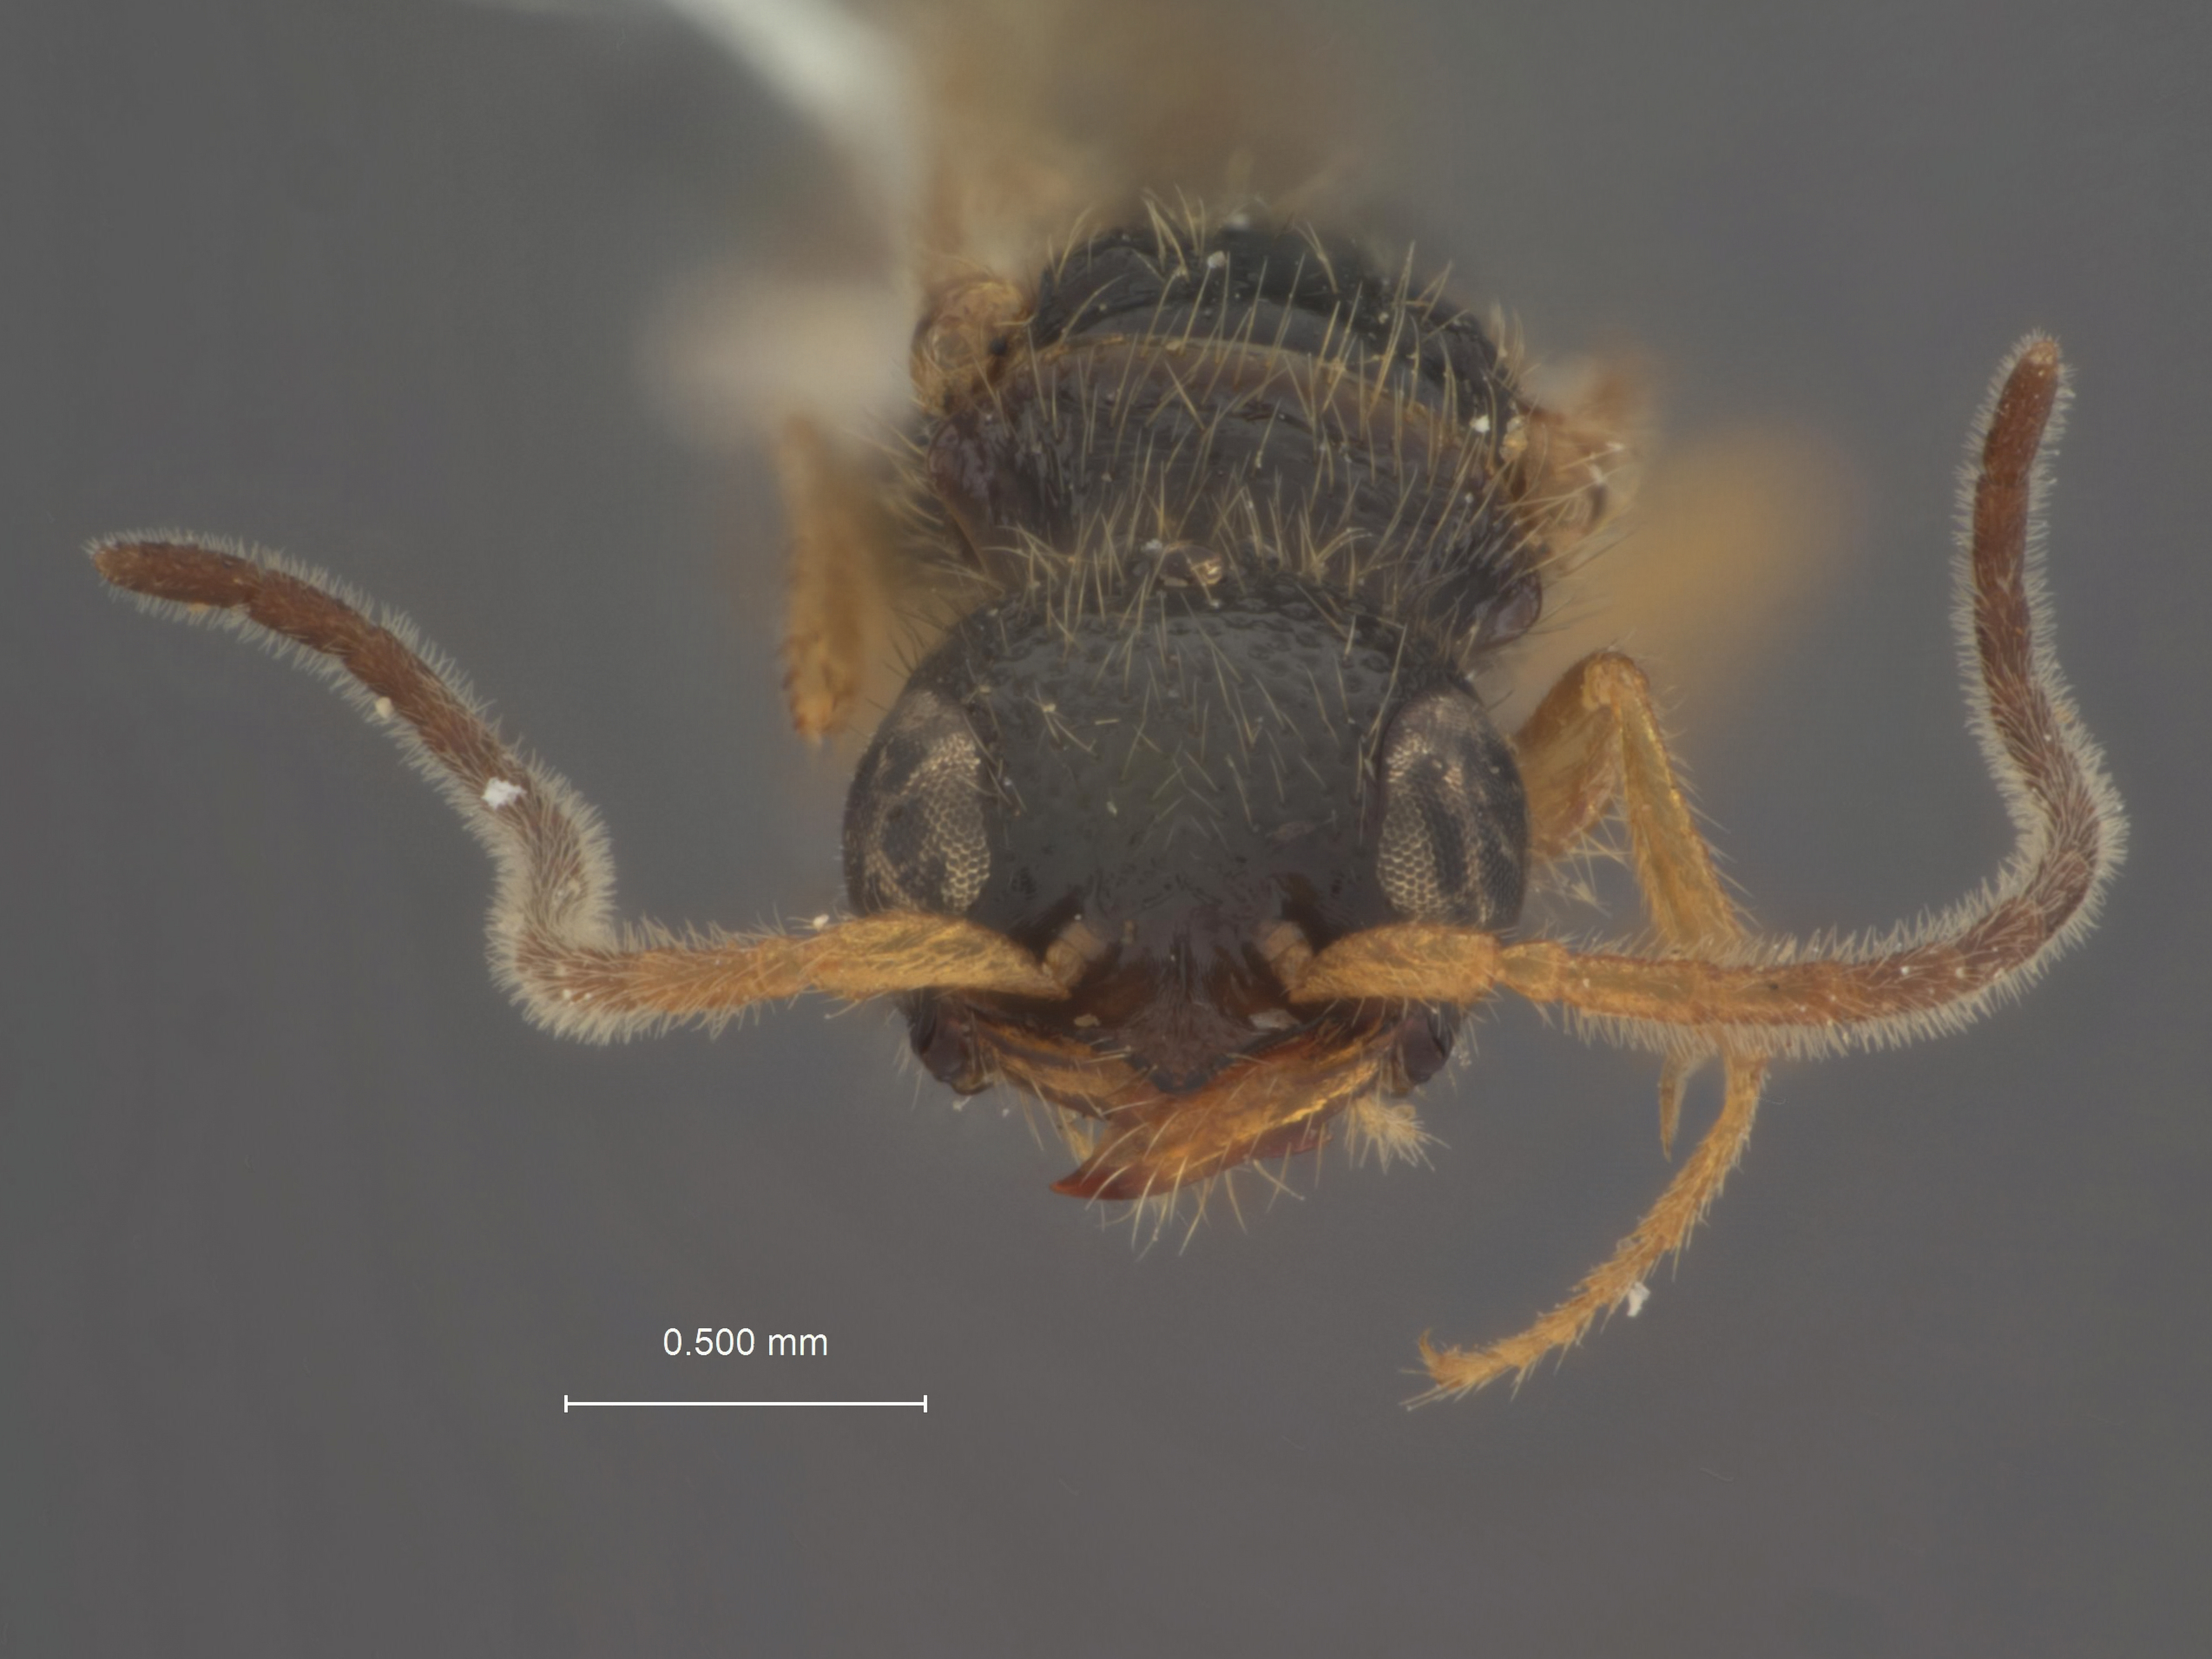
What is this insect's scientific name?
Misepyris luzonicus
